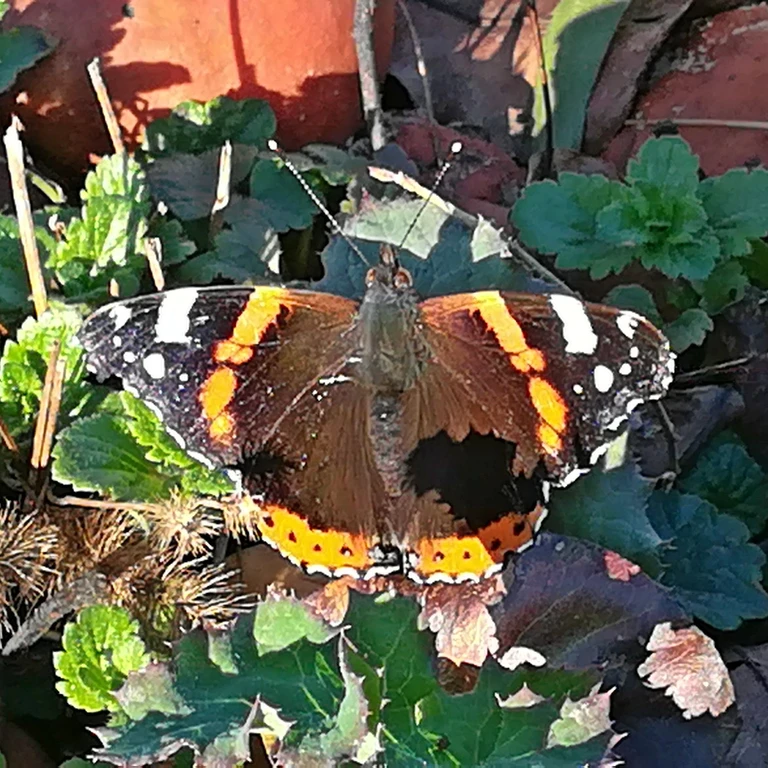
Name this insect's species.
Vanessa atalanta
